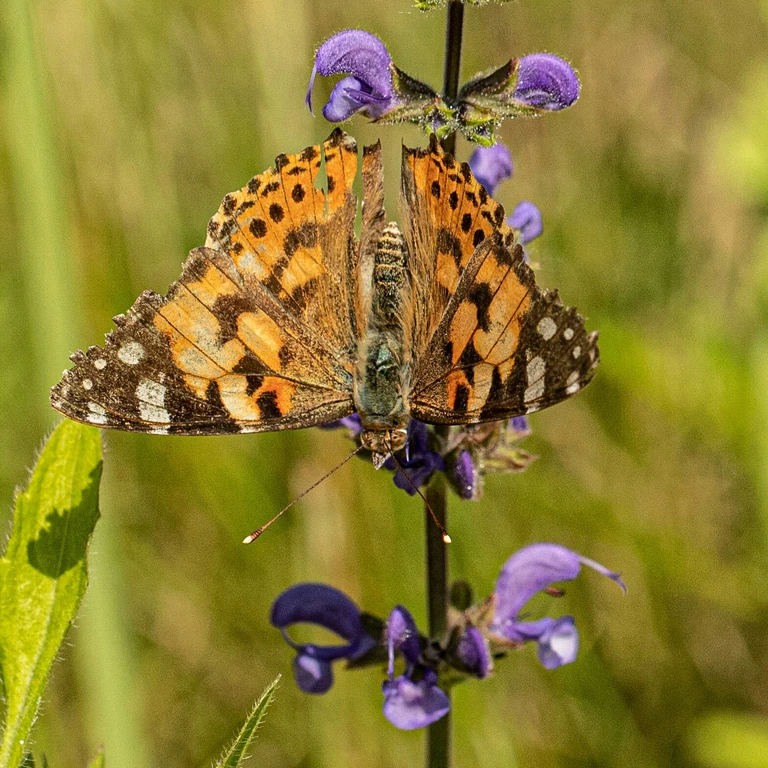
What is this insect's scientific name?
Vanessa cardui
